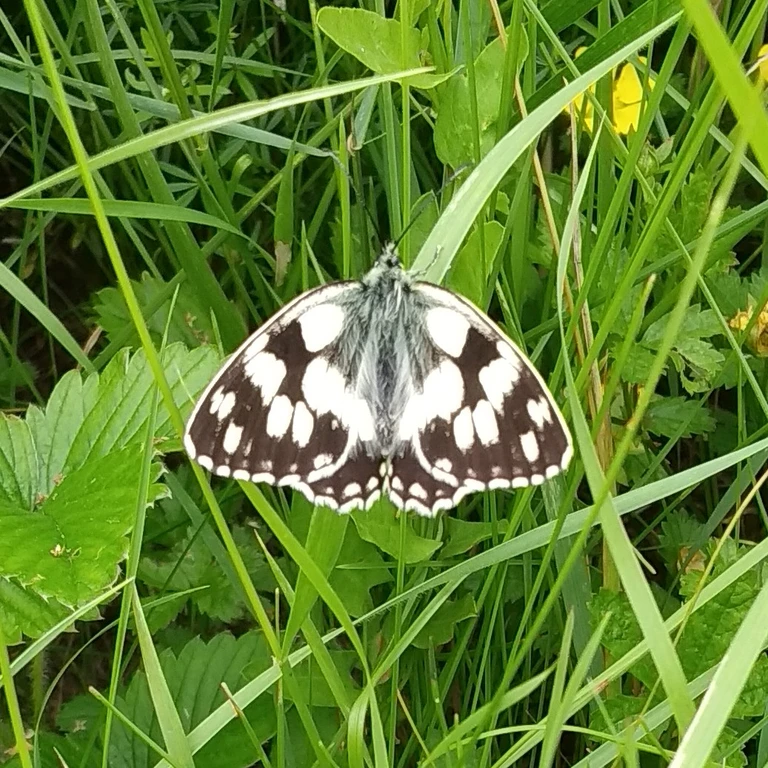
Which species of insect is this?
Melanargia galathea
